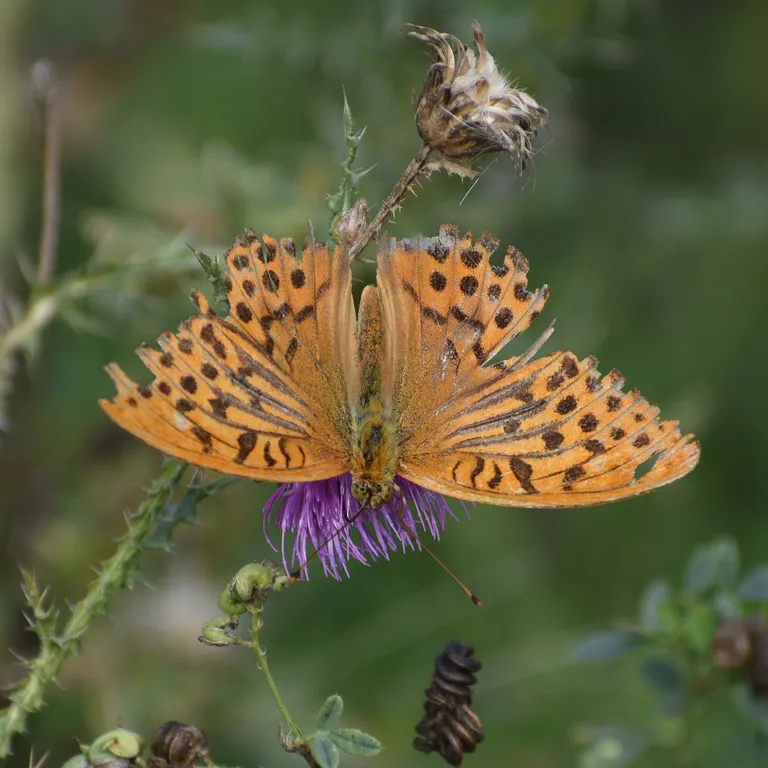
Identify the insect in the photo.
Argynnis paphia
